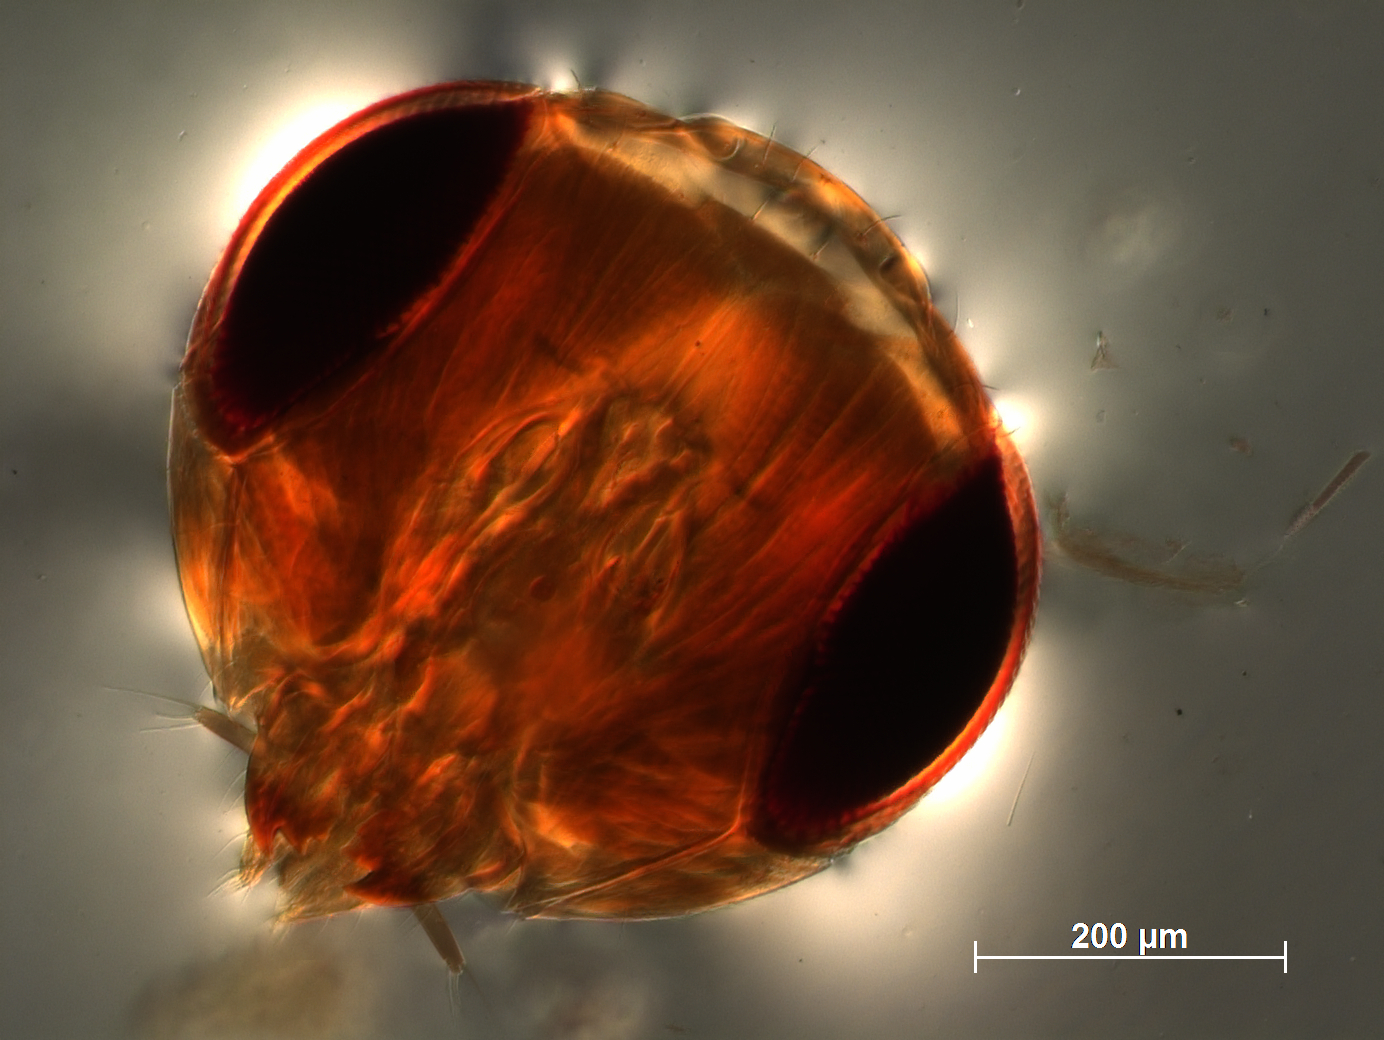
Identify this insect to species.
Tetrastichus shencottensis
